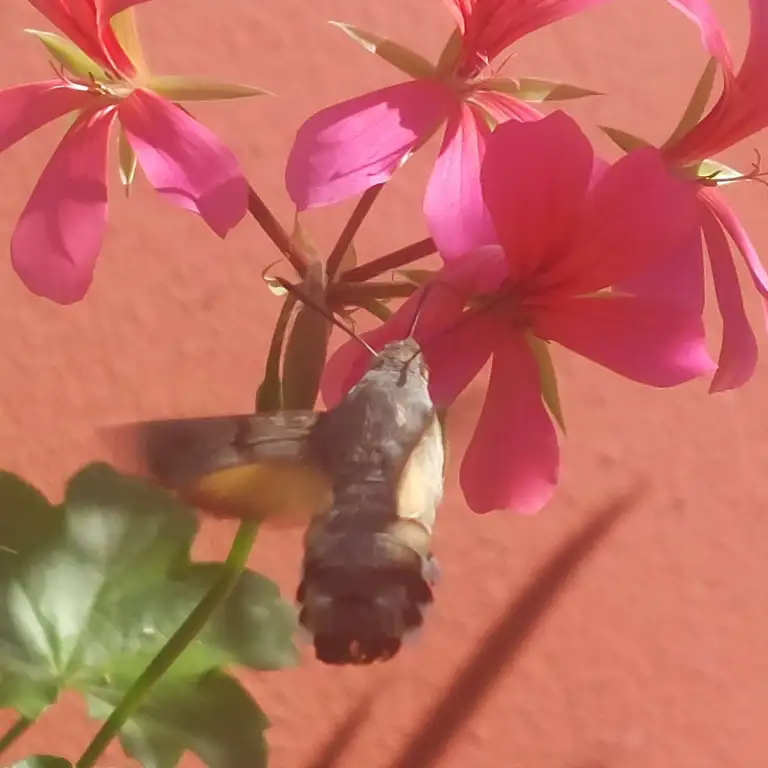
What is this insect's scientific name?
Macroglossum stellatarum
